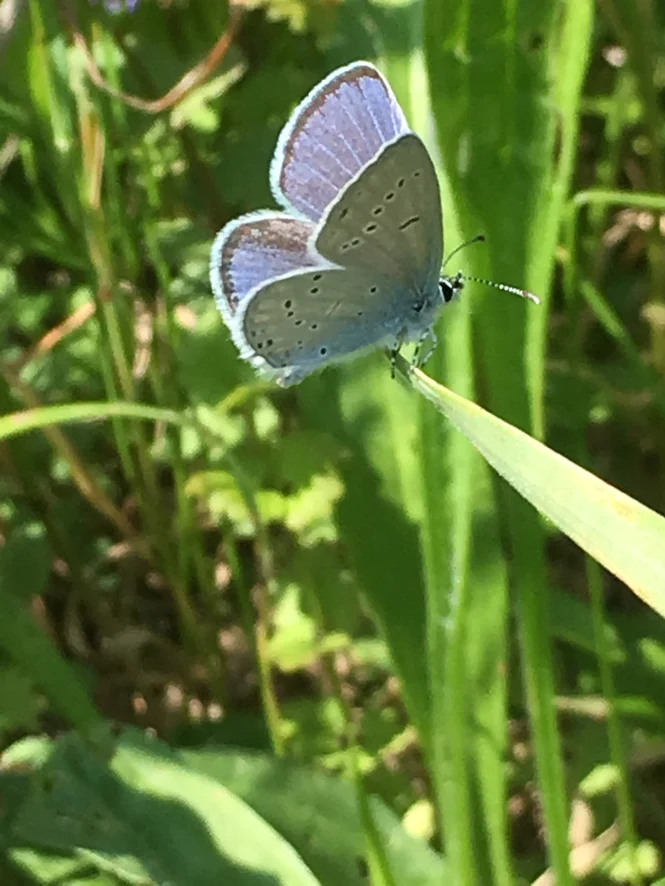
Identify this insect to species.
Cupido decolorata (also Elkalyce decolorata)
